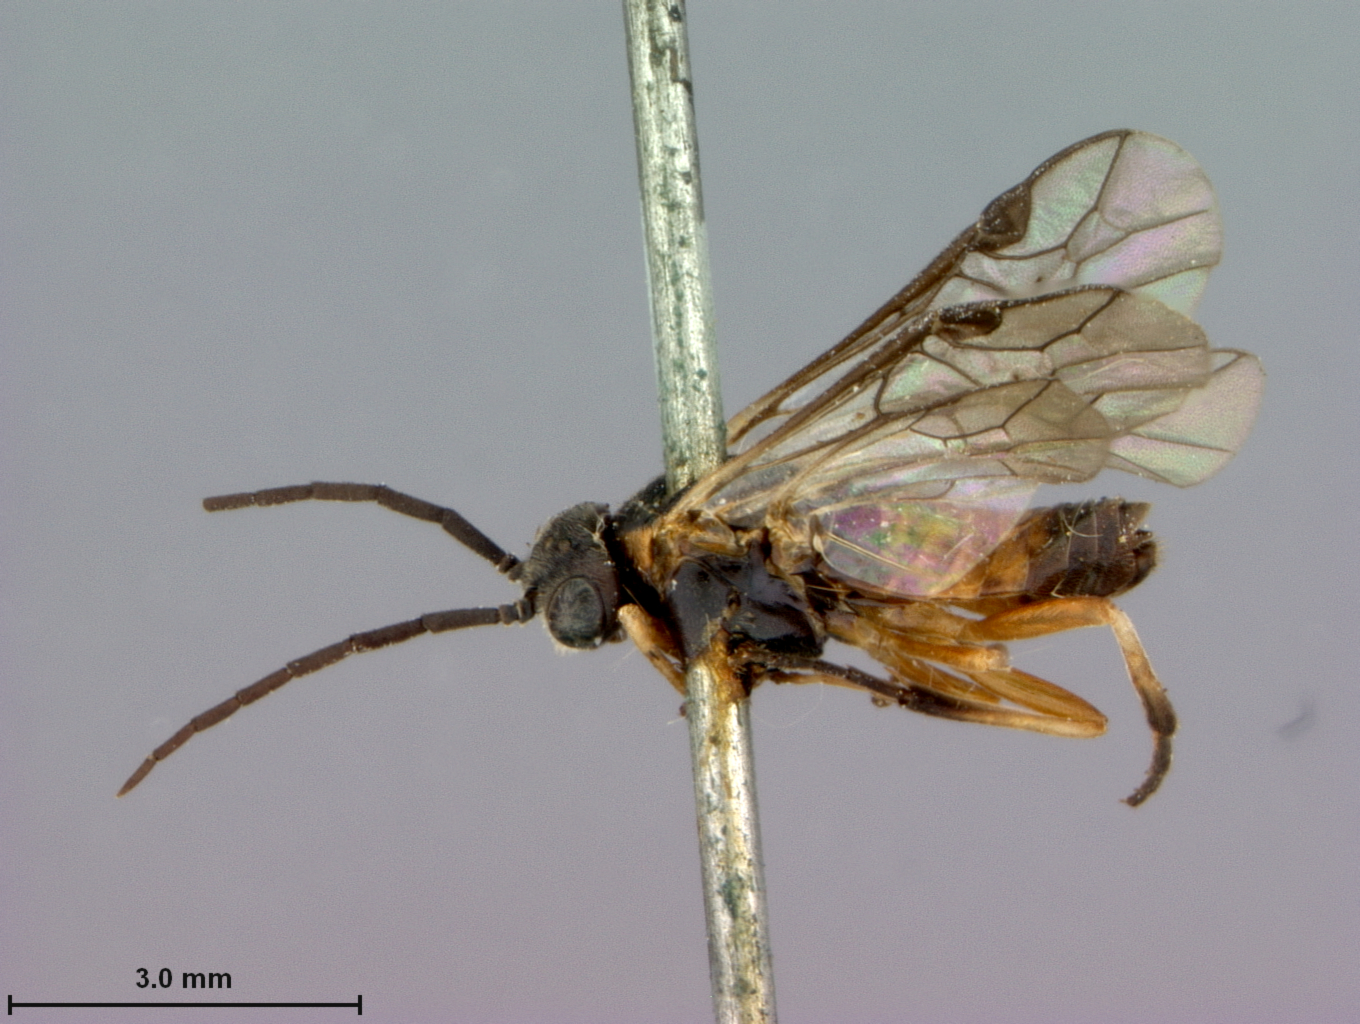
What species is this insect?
Pristiphora dyari
